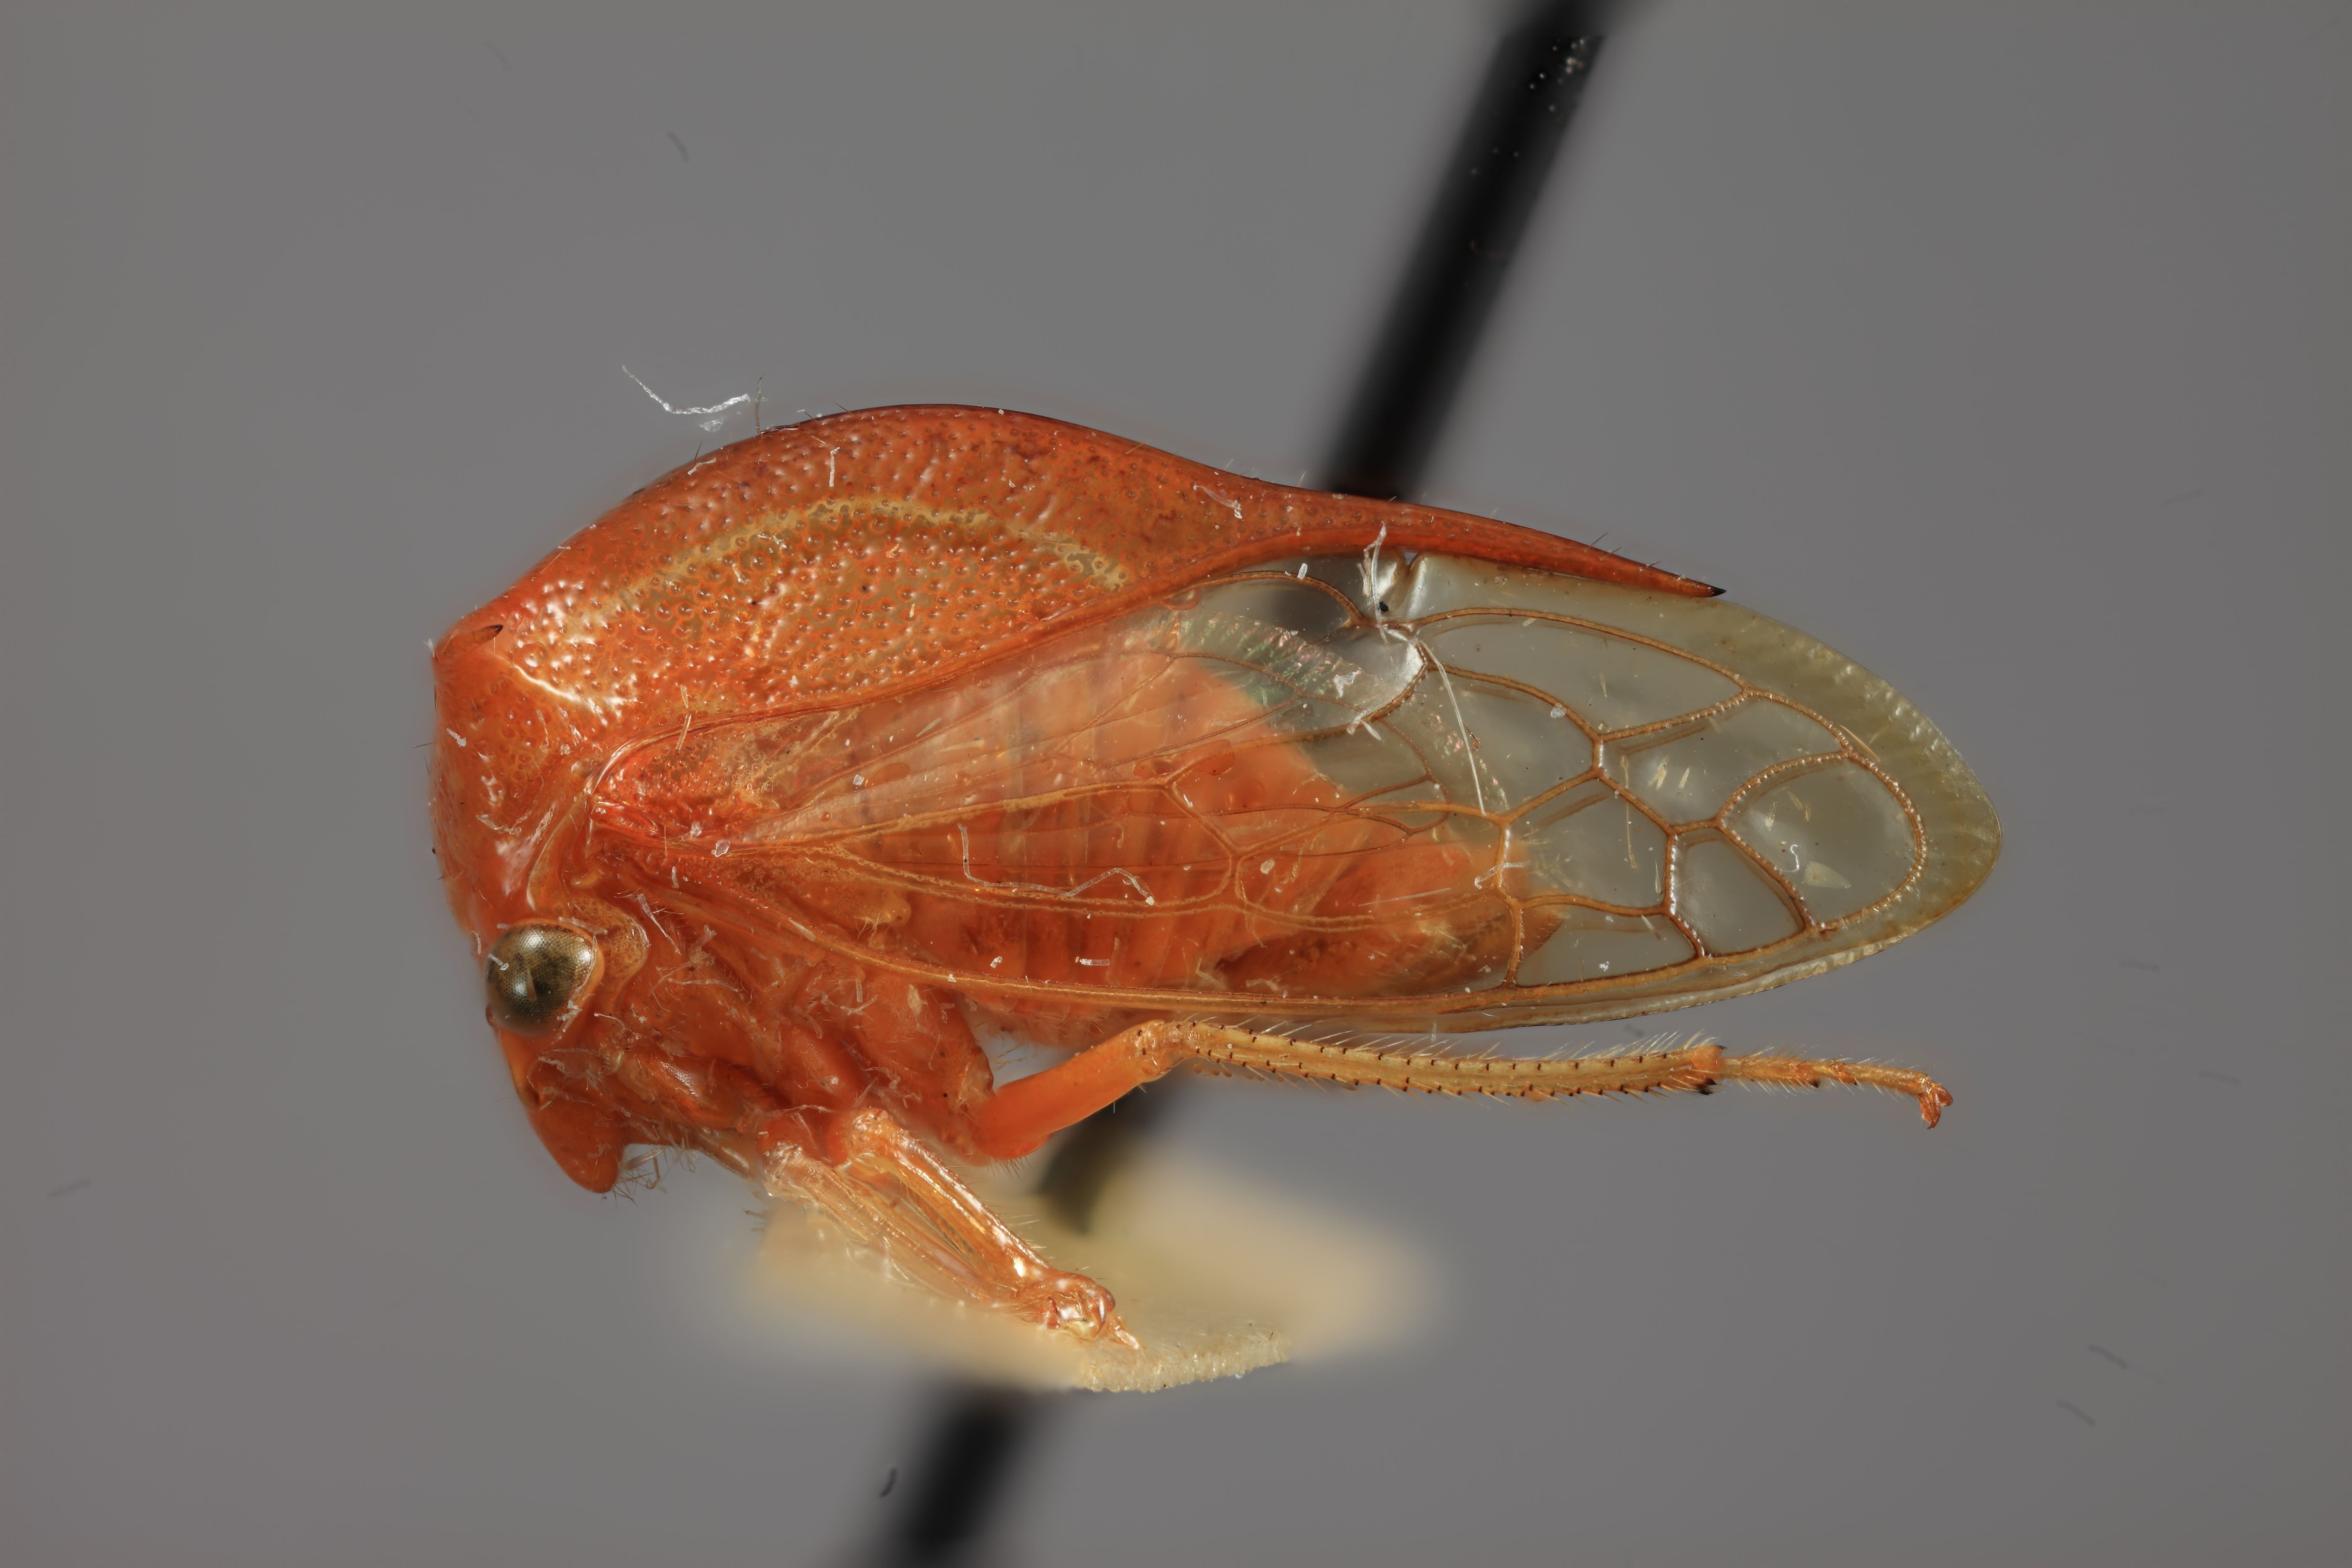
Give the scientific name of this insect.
Ceresa viridolineata
